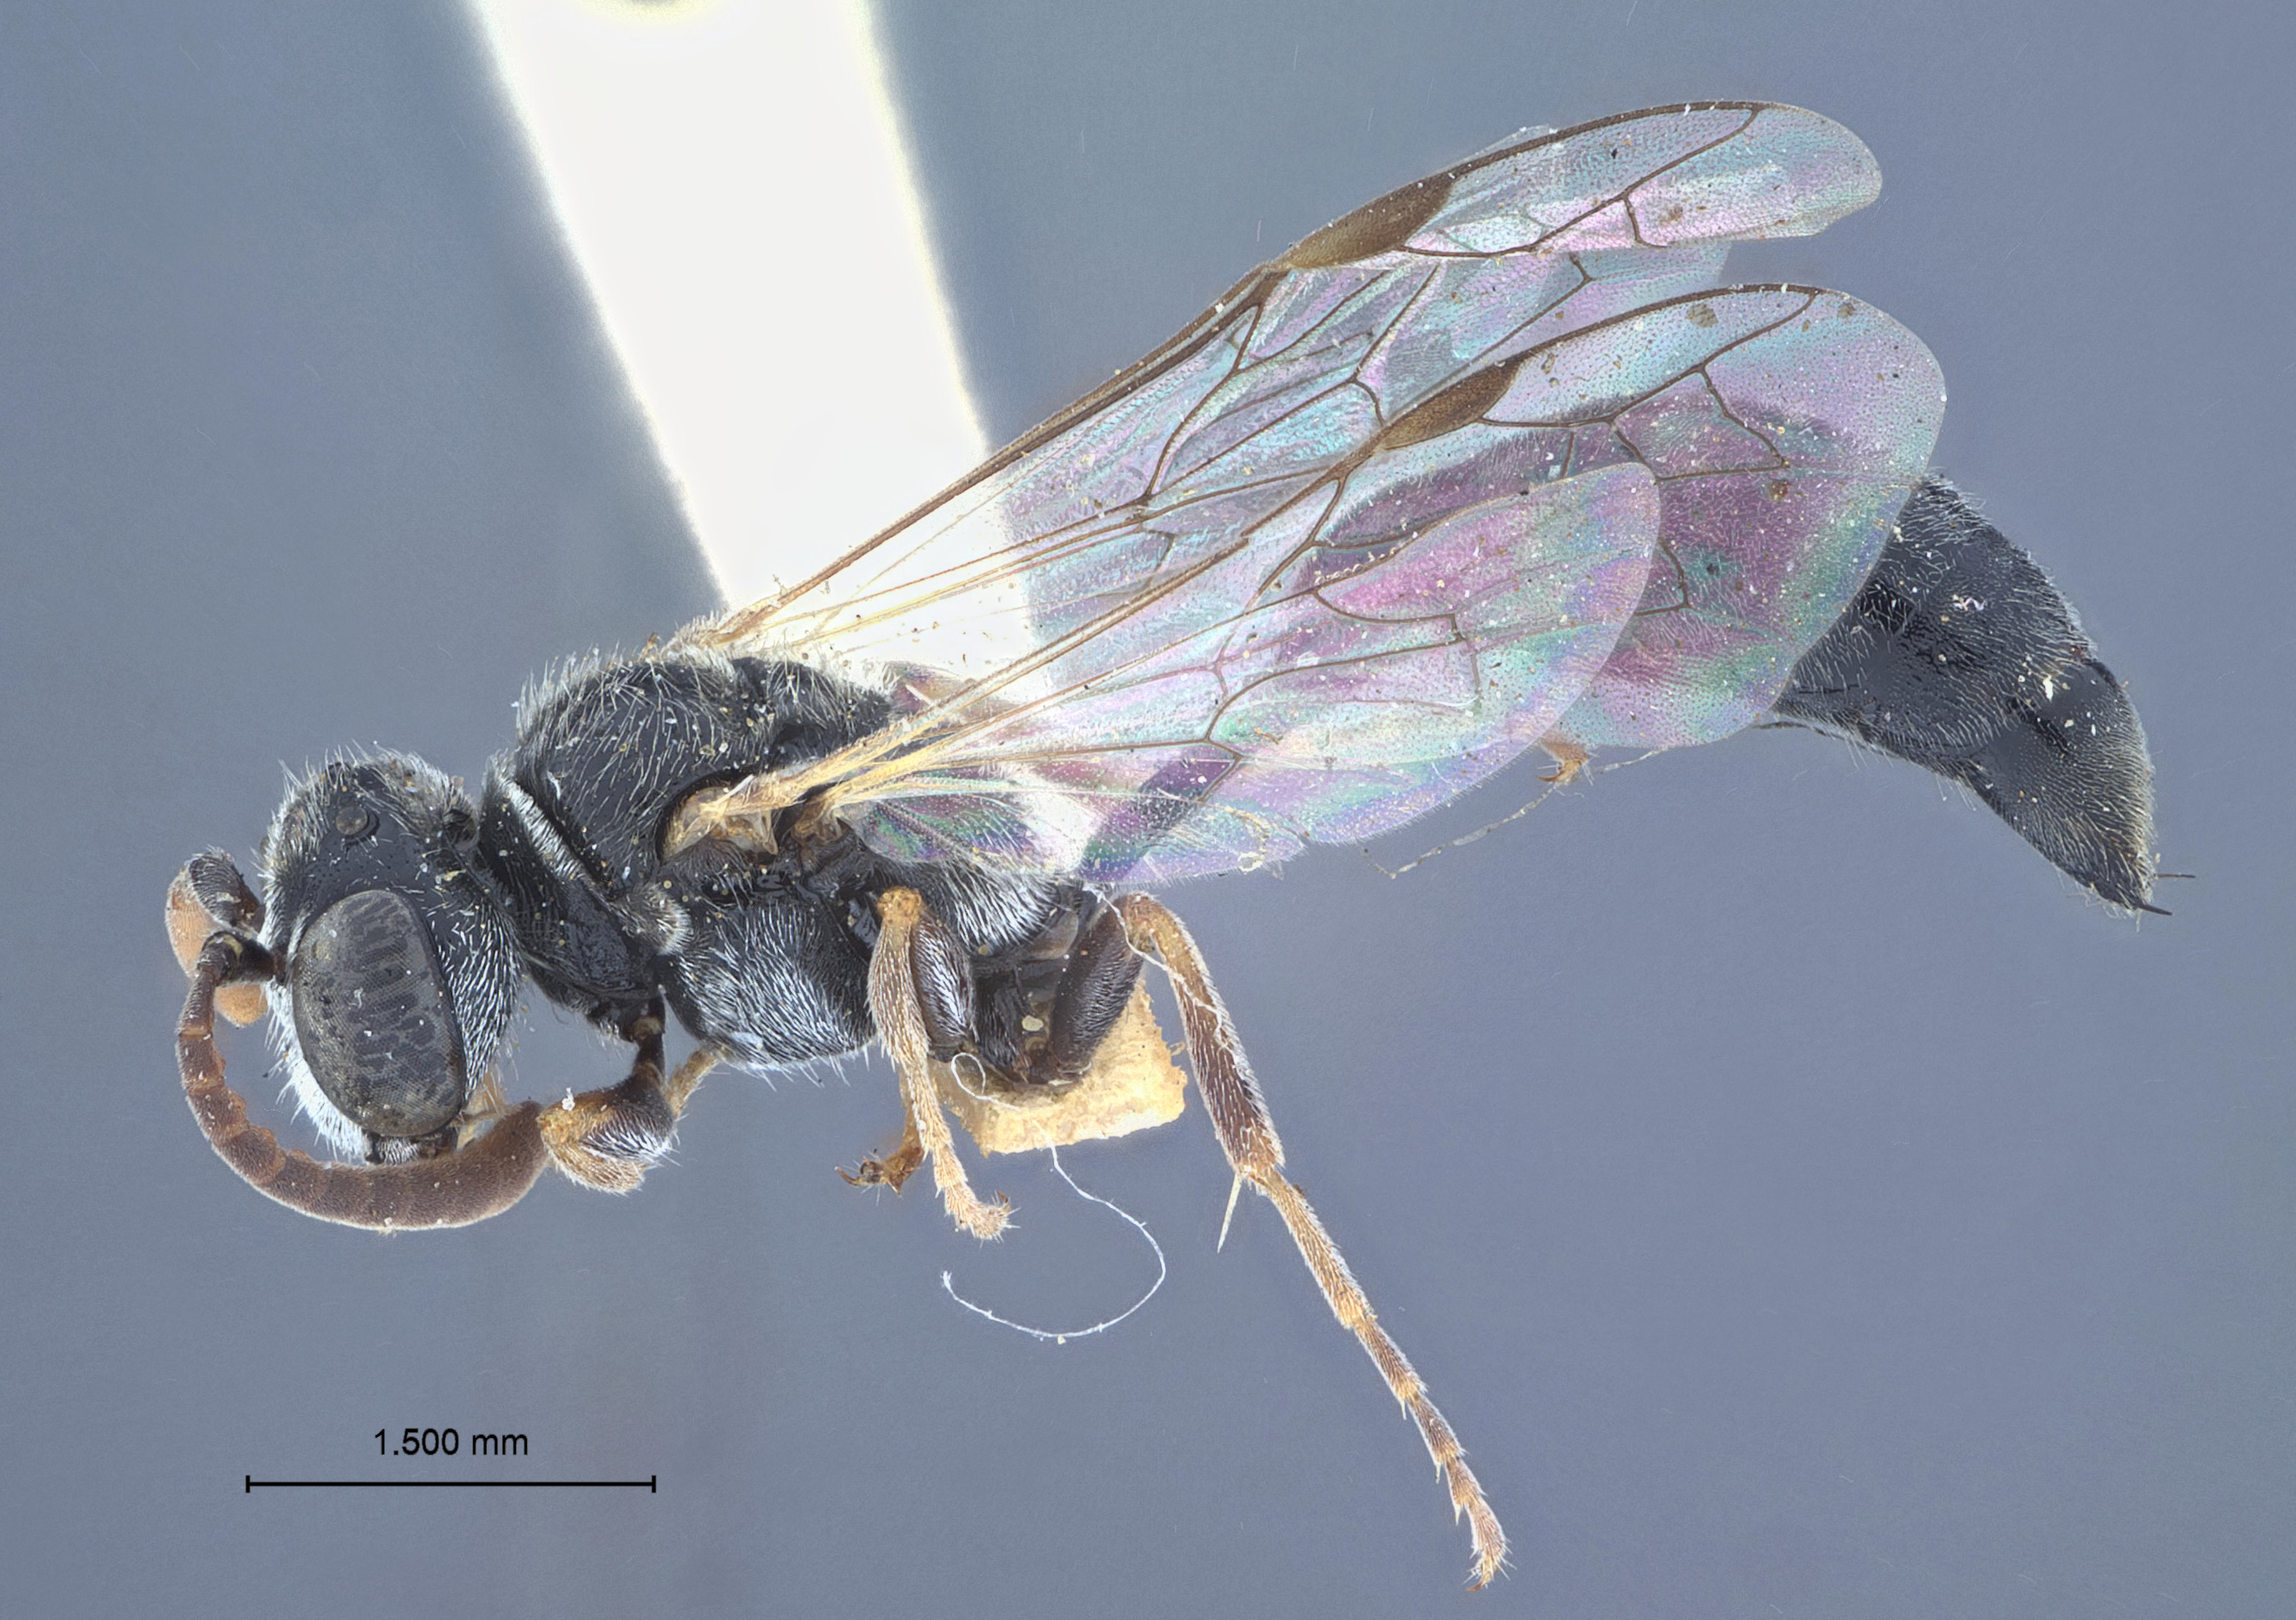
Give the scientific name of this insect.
Psen cressoni
